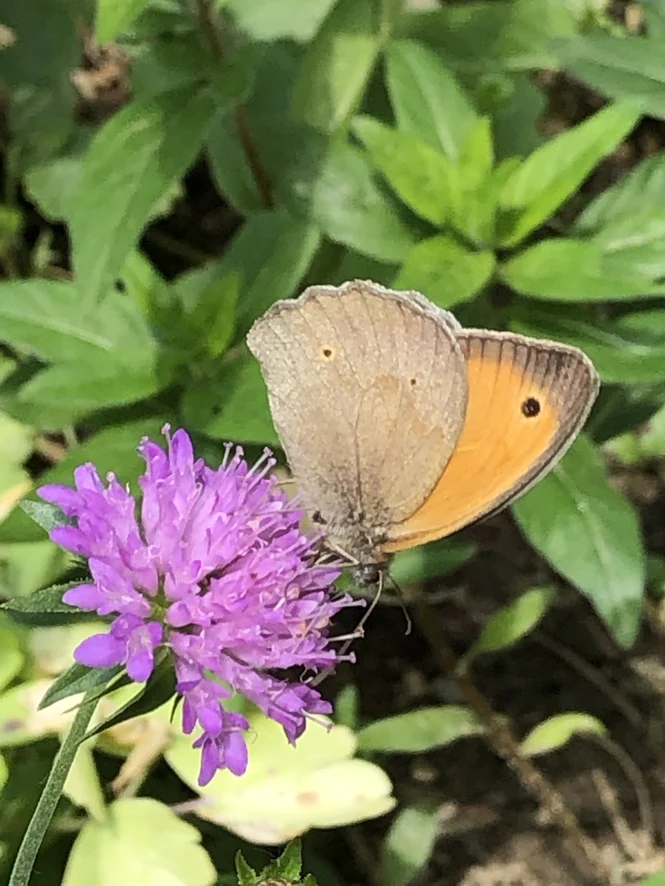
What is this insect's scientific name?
Maniola jurtina
